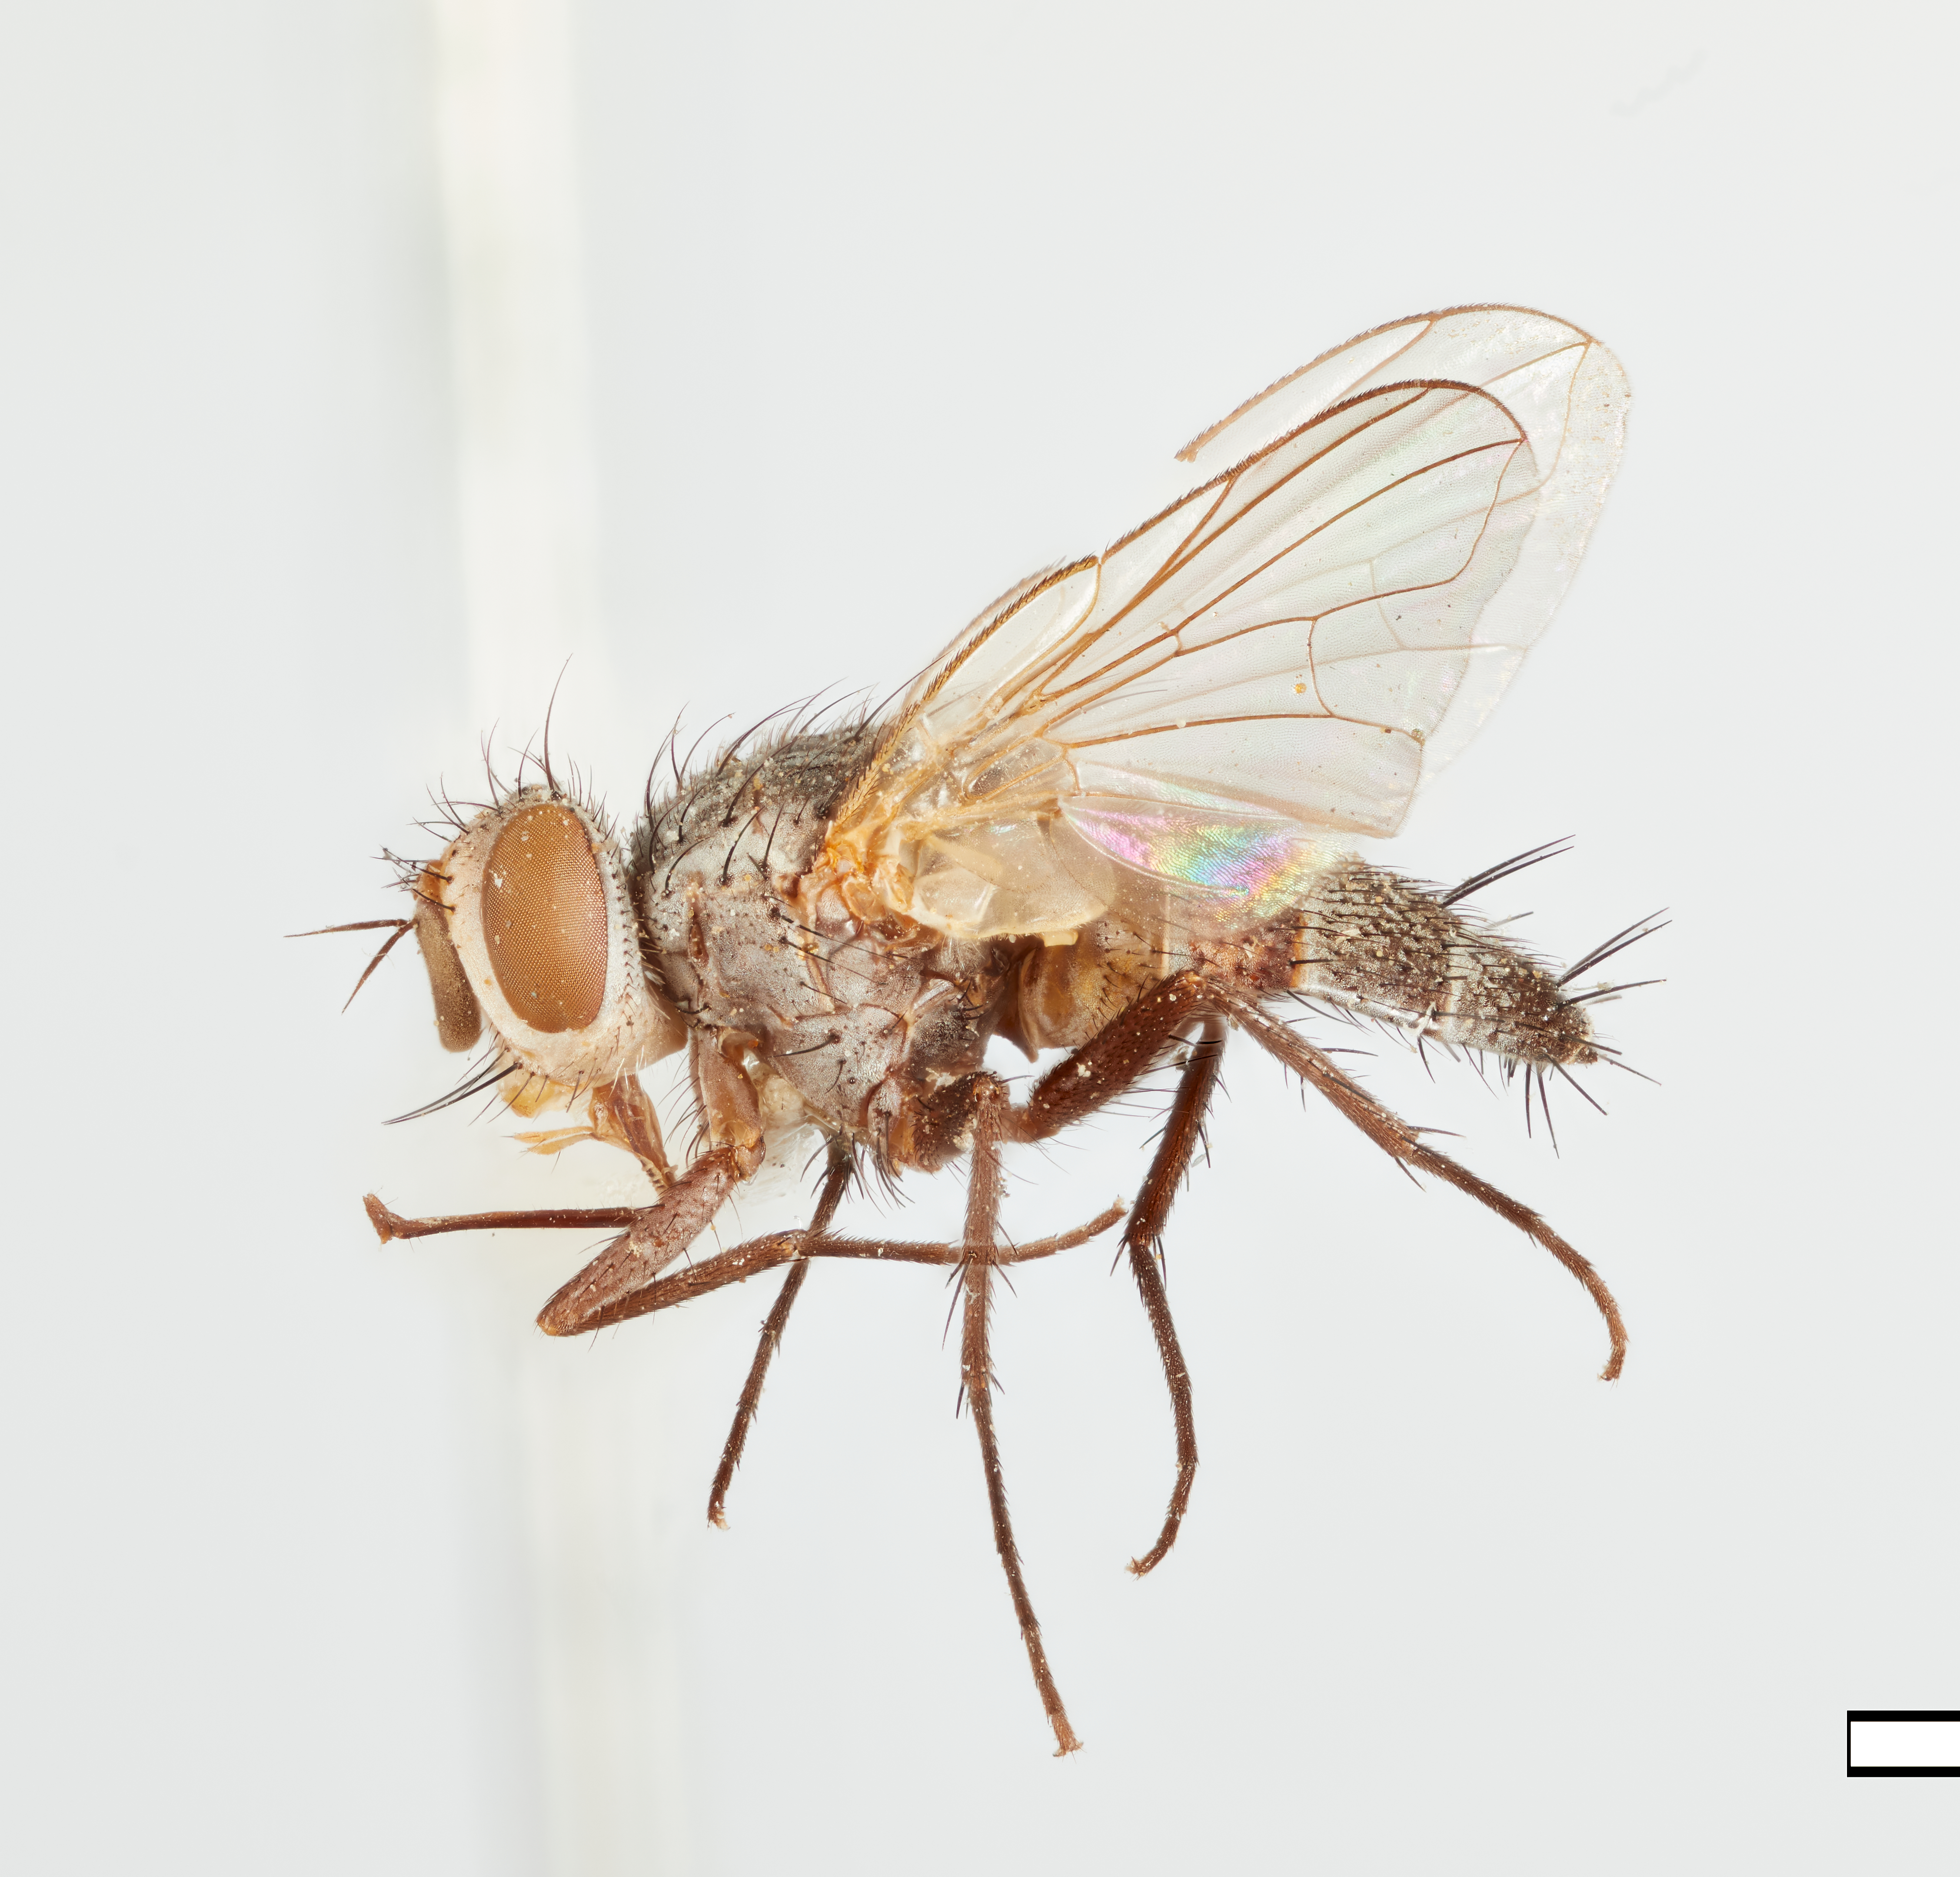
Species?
Siphophyto opacus
